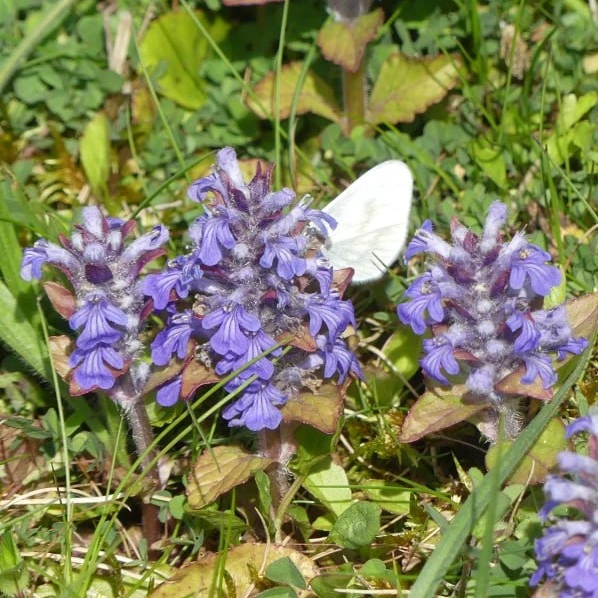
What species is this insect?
Leptidea sinapis/juvernica
